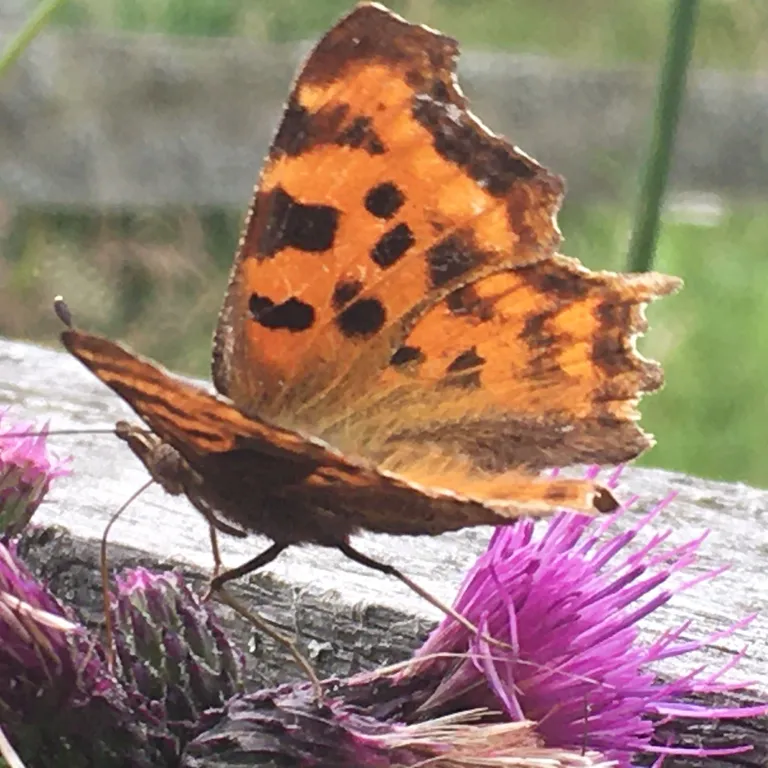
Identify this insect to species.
Polygonia c-album
